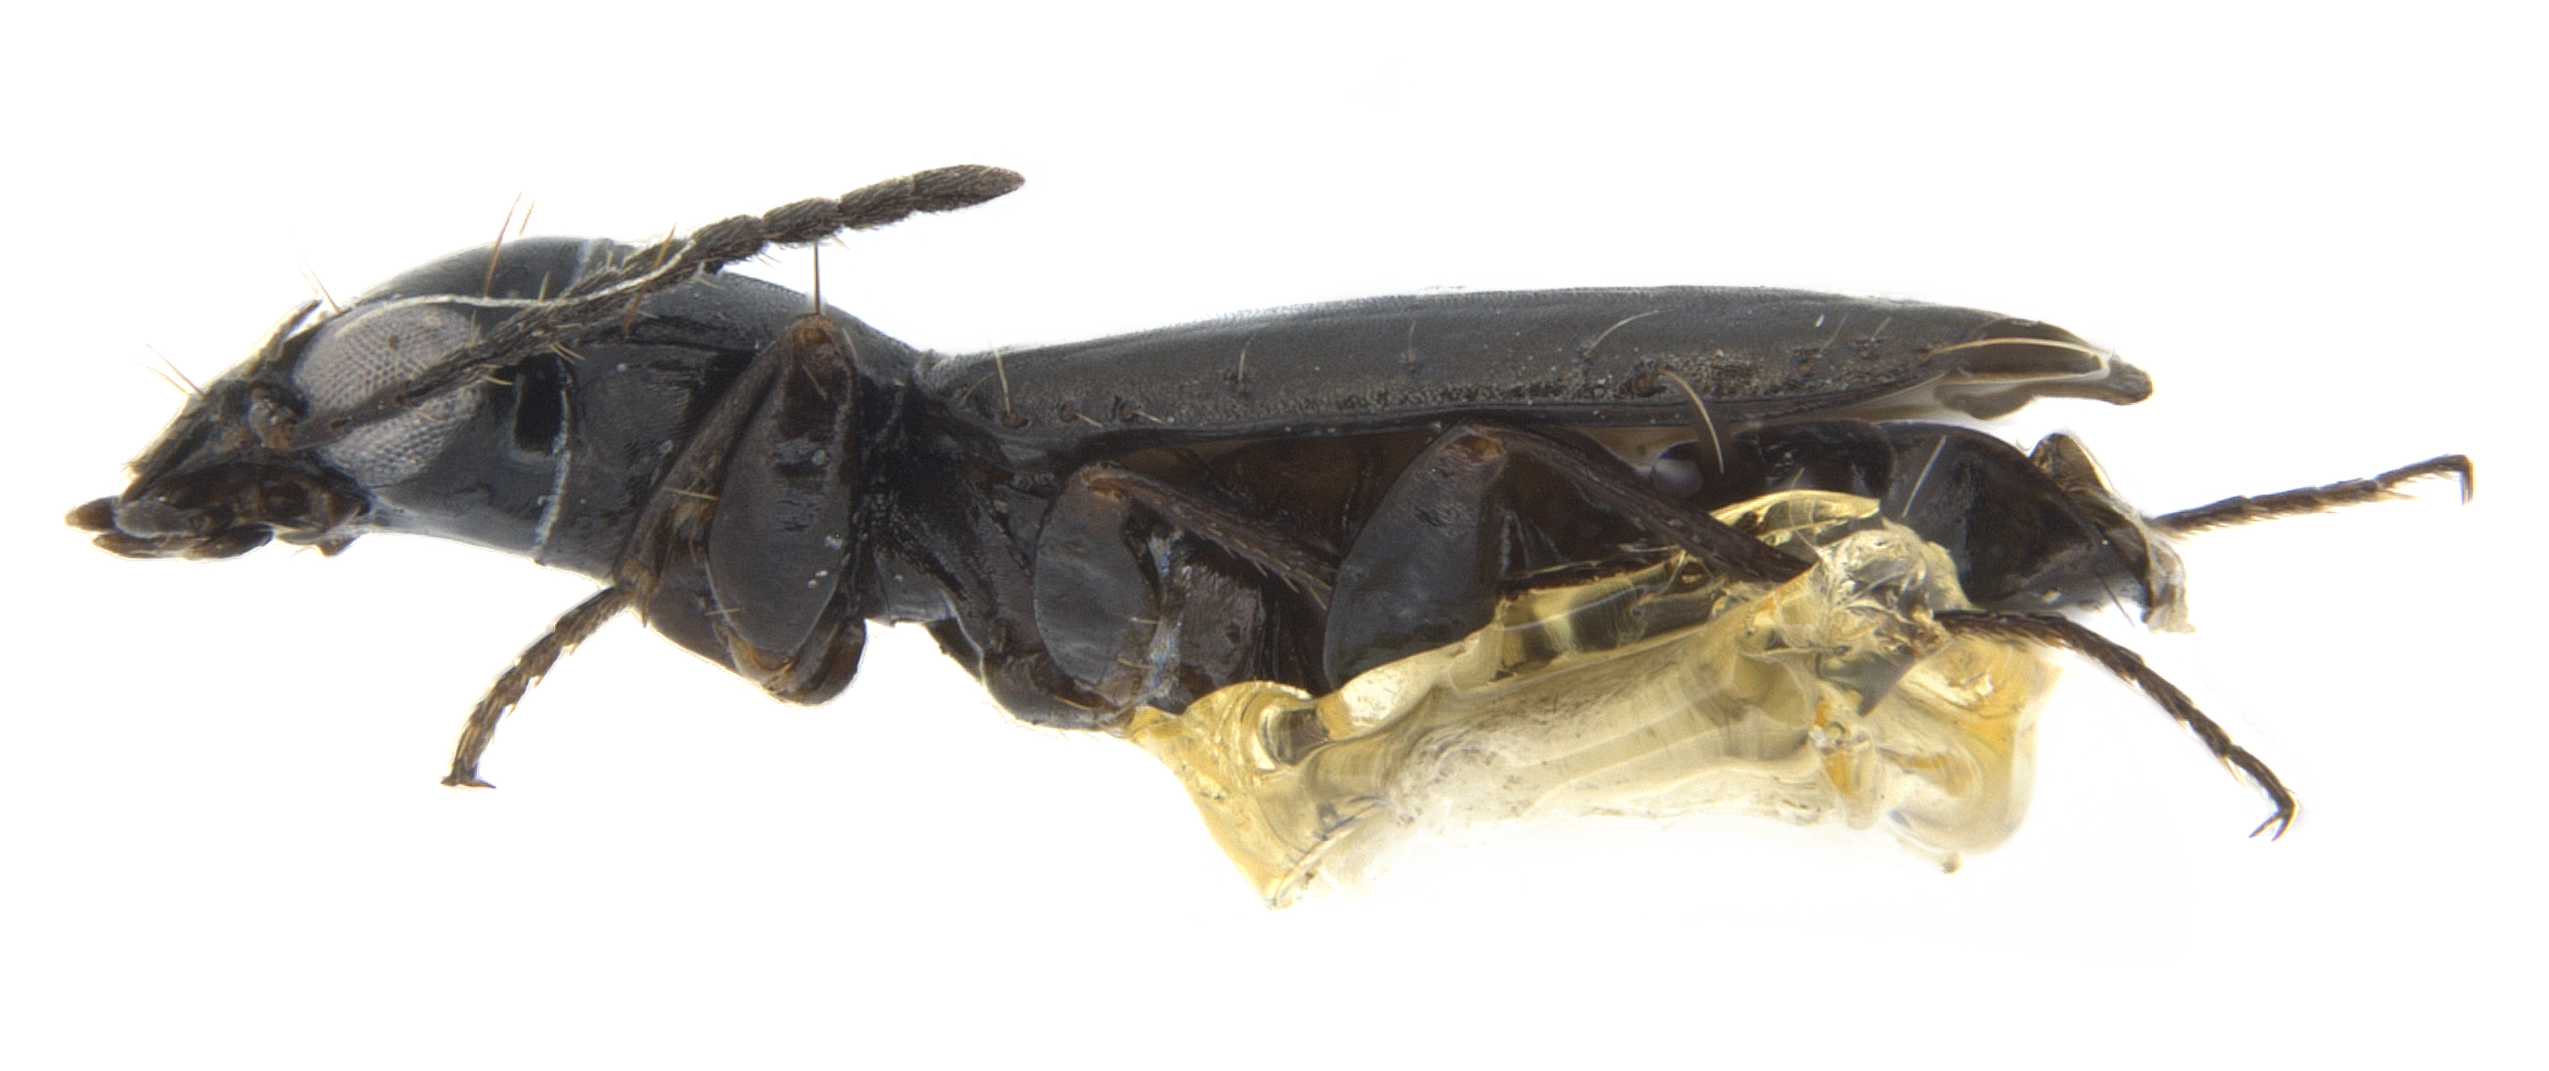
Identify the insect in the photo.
Syntomus foveatus
